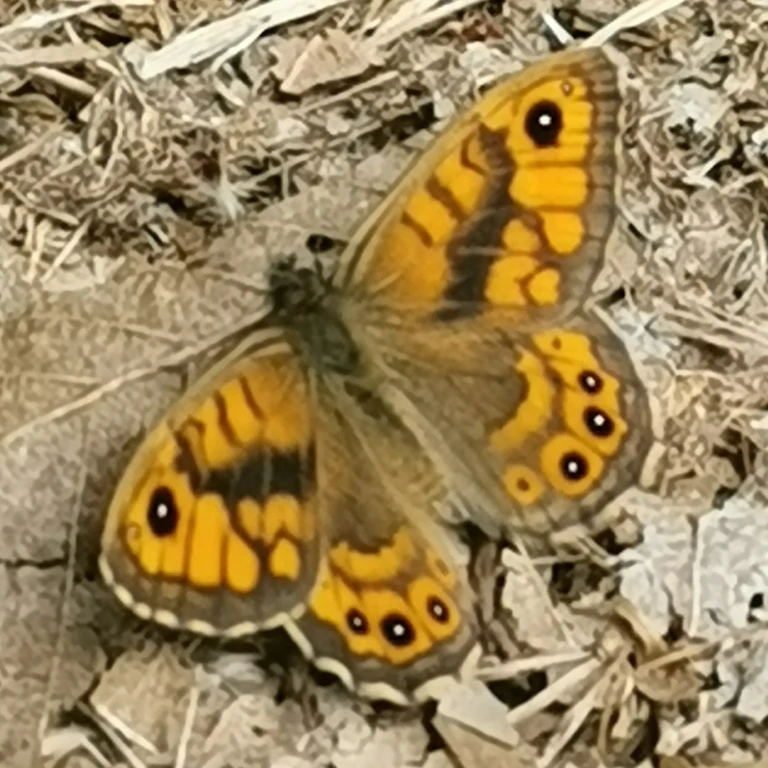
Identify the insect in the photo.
Lasiommata megera (also Pararge megera)
